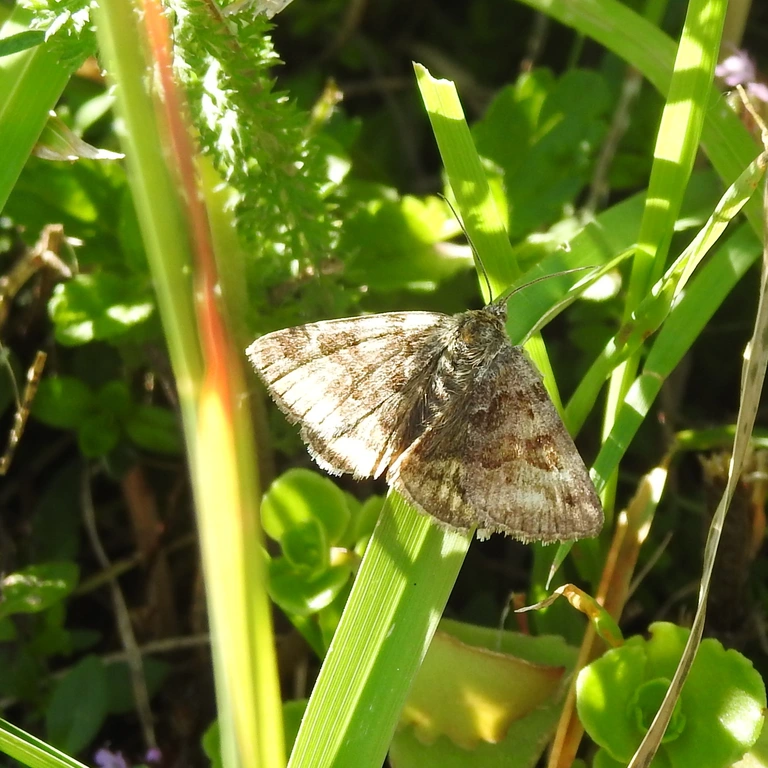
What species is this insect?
Euclidia glyphica
